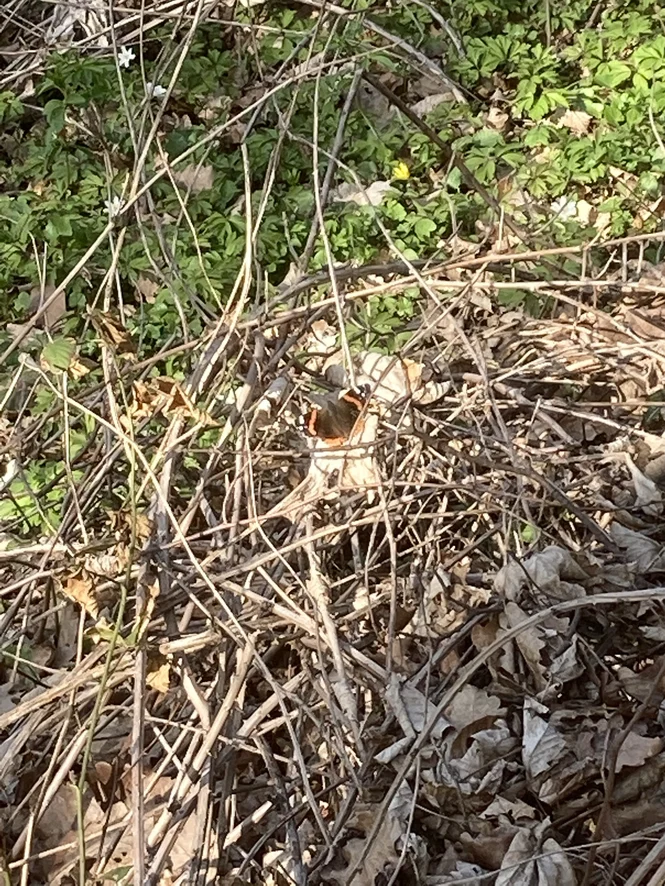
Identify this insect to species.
Vanessa atalanta
